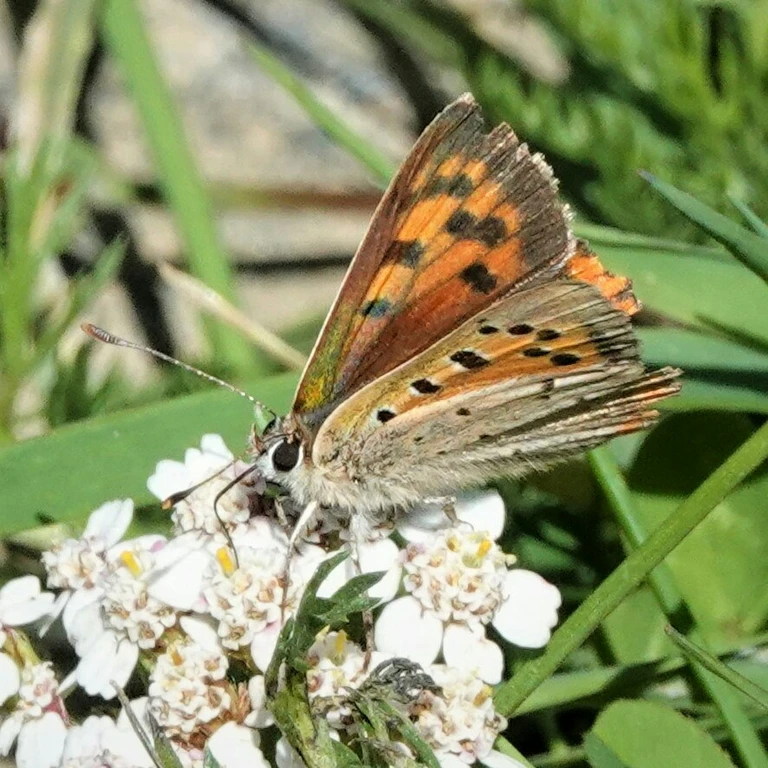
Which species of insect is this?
Lycaena phlaeas
